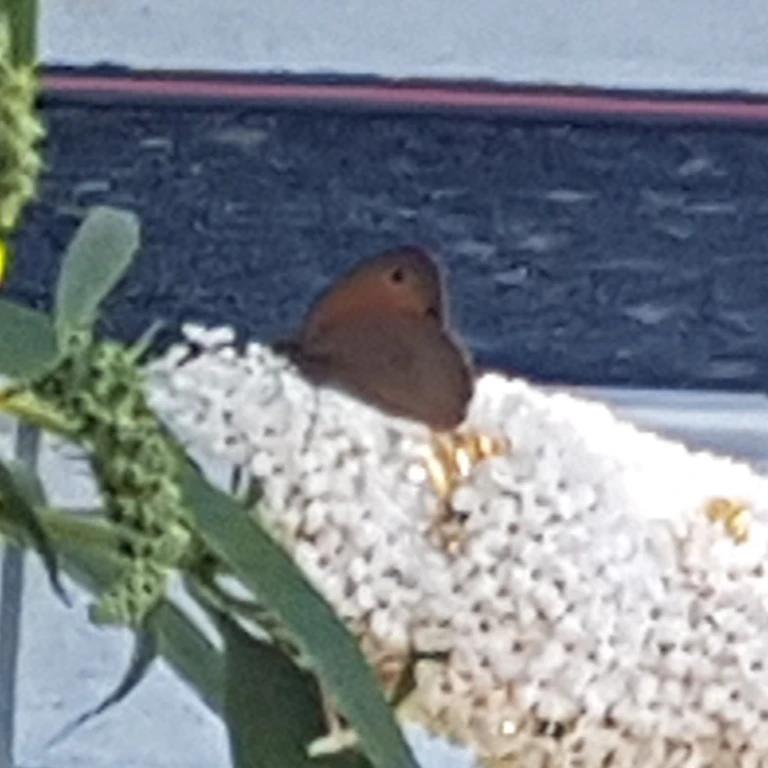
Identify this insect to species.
Maniola jurtina
